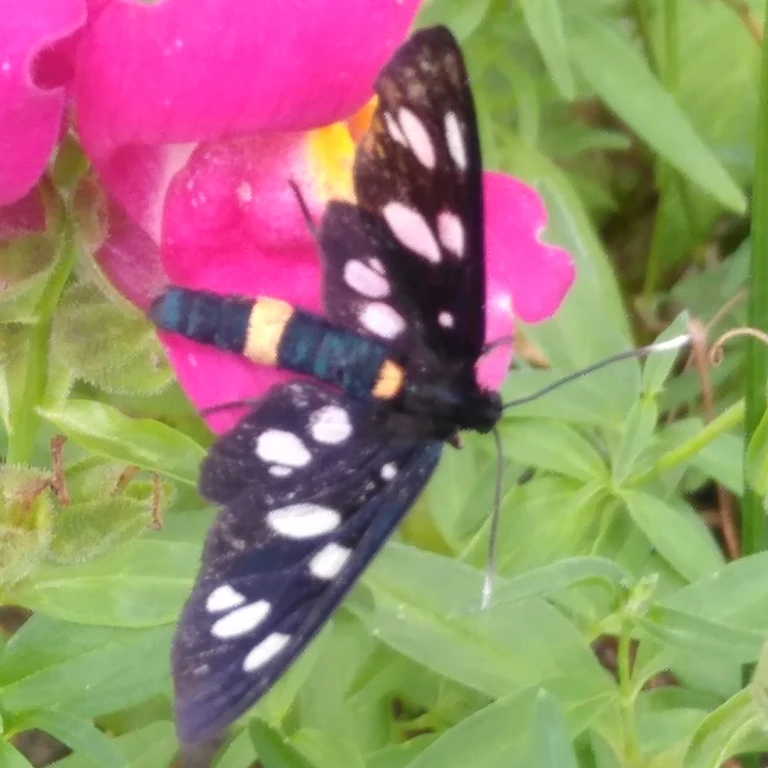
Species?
Amata phegea
